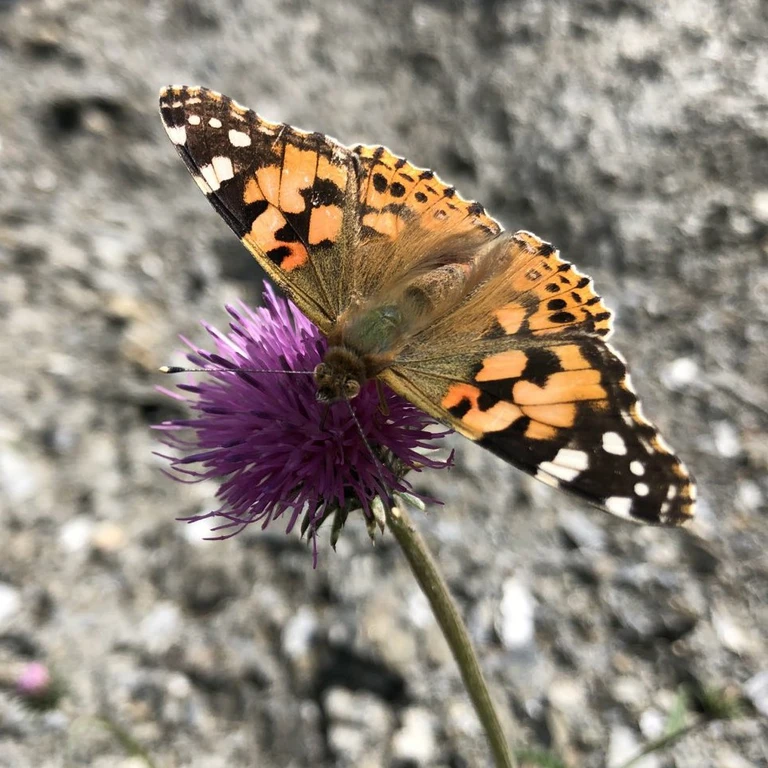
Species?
Vanessa cardui
